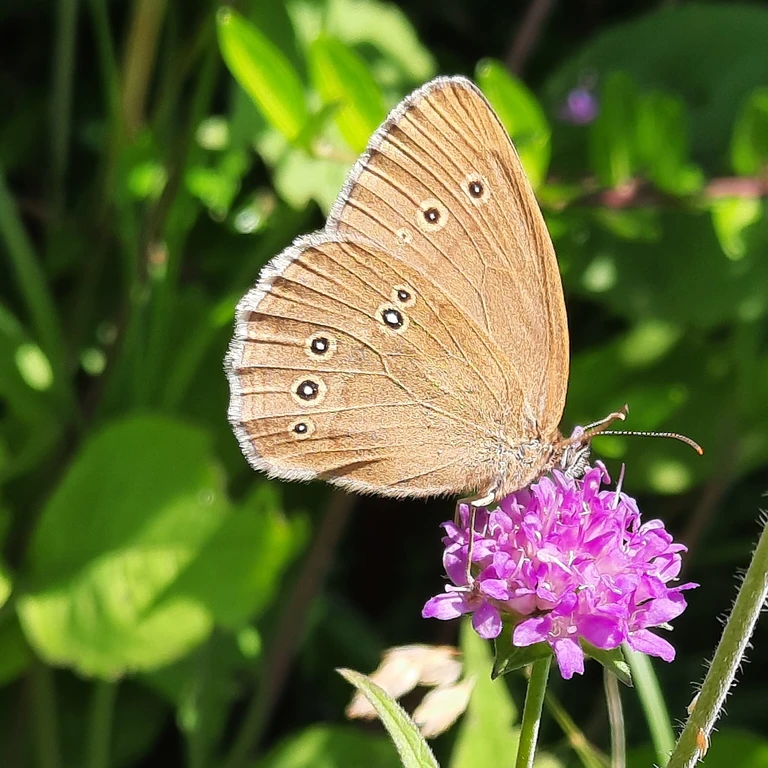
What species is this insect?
Aphantopus hyperantus
